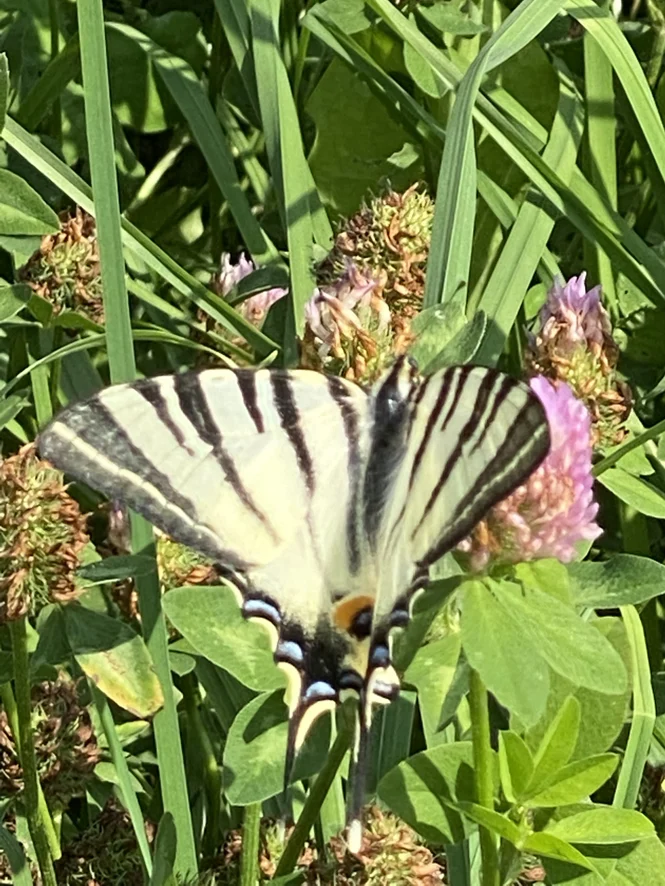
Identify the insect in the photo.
Iphiclides podalirius
